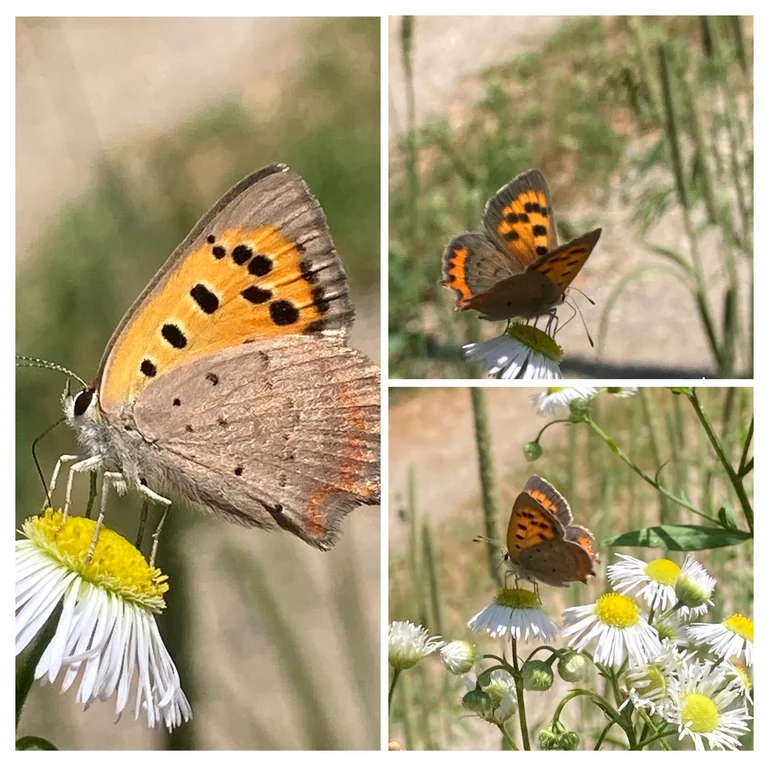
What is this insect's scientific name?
Lycaena phlaeas
